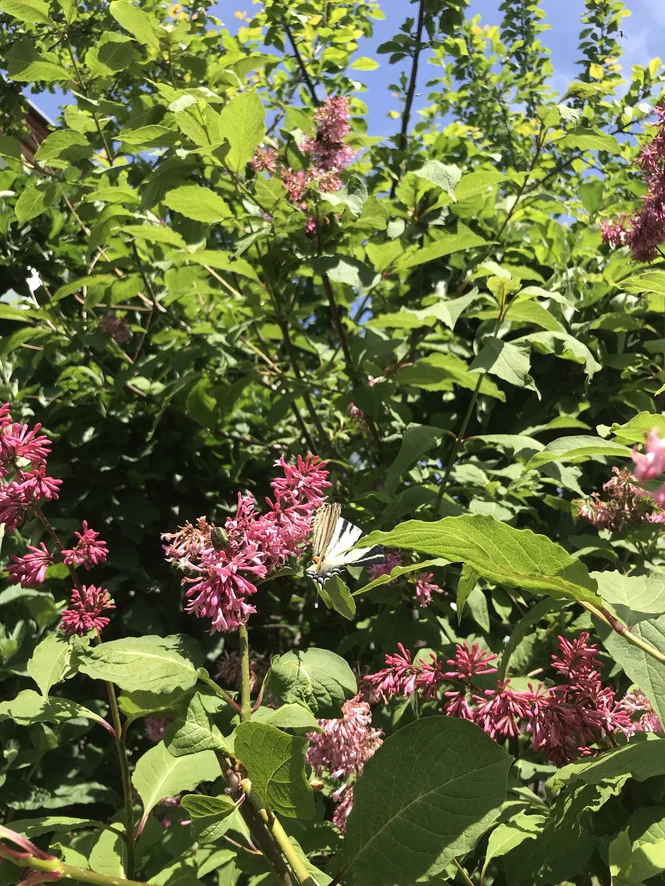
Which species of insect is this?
Iphiclides podalirius
